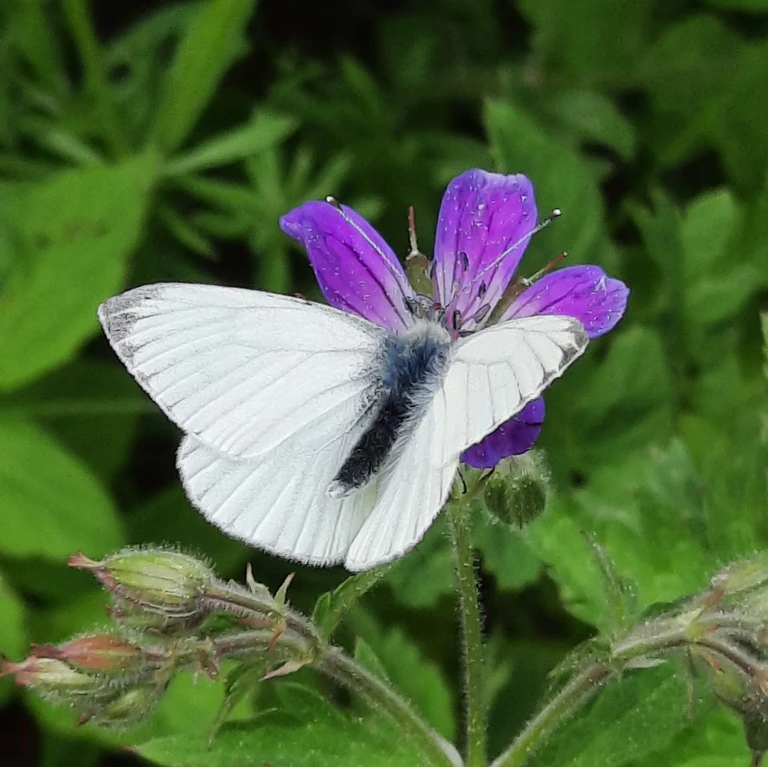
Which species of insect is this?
Pieris napi
